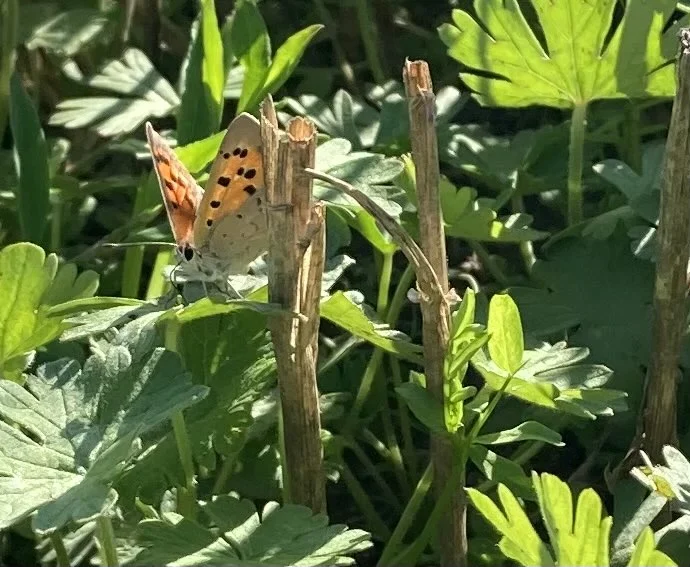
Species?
Lycaena phlaeas
